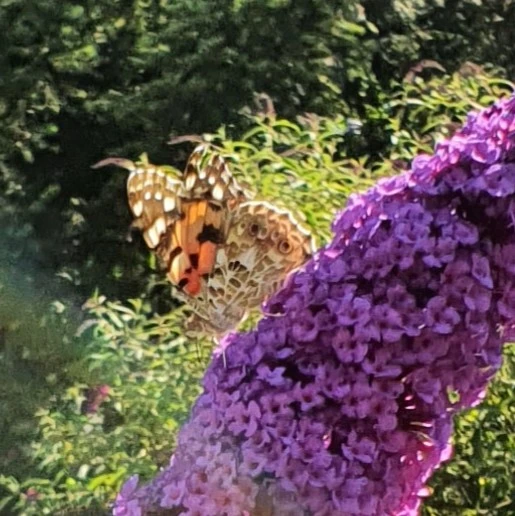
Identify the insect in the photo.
Vanessa cardui
